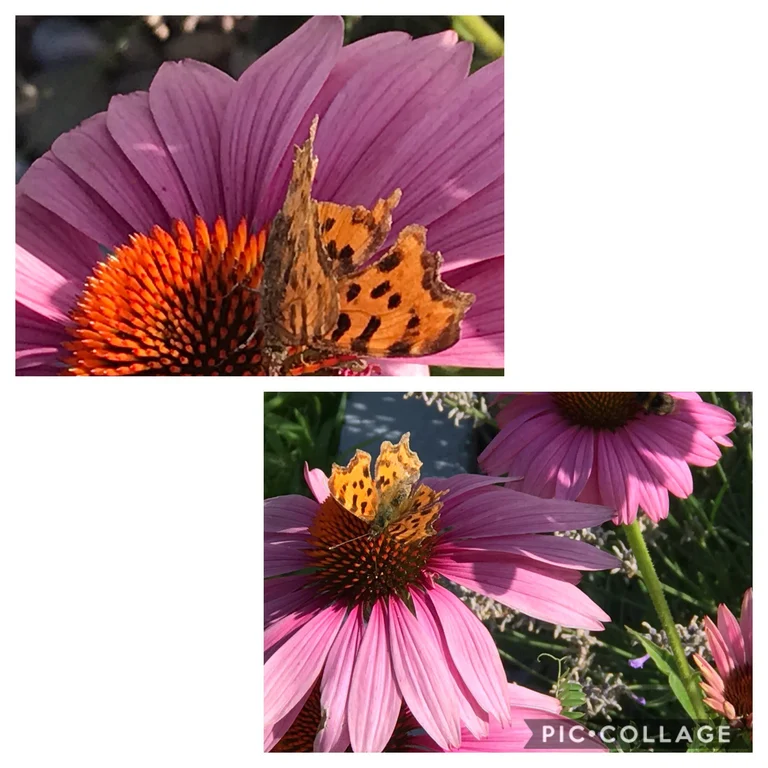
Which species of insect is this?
Polygonia c-album
